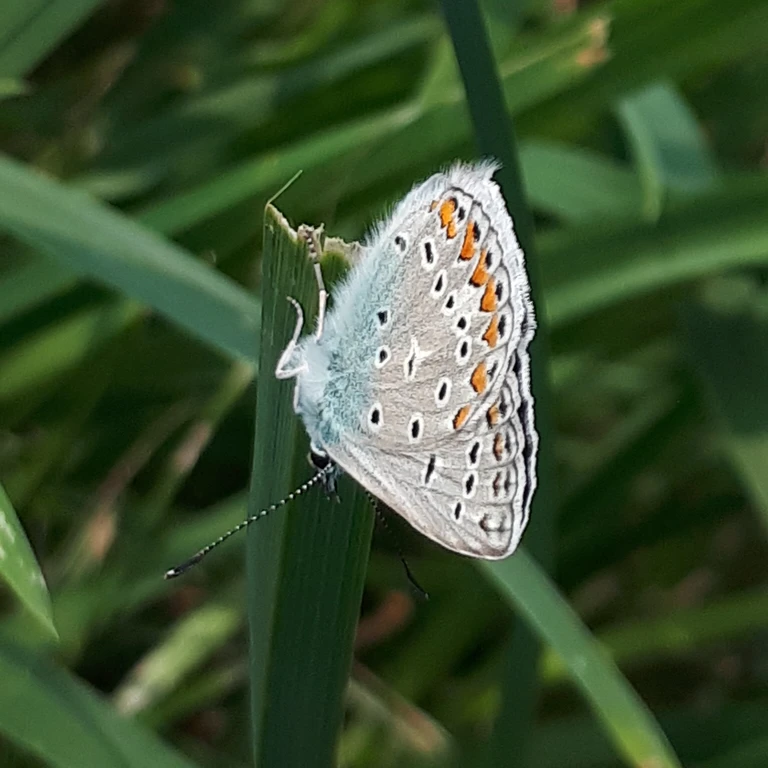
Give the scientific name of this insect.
Polyommatus icarus
